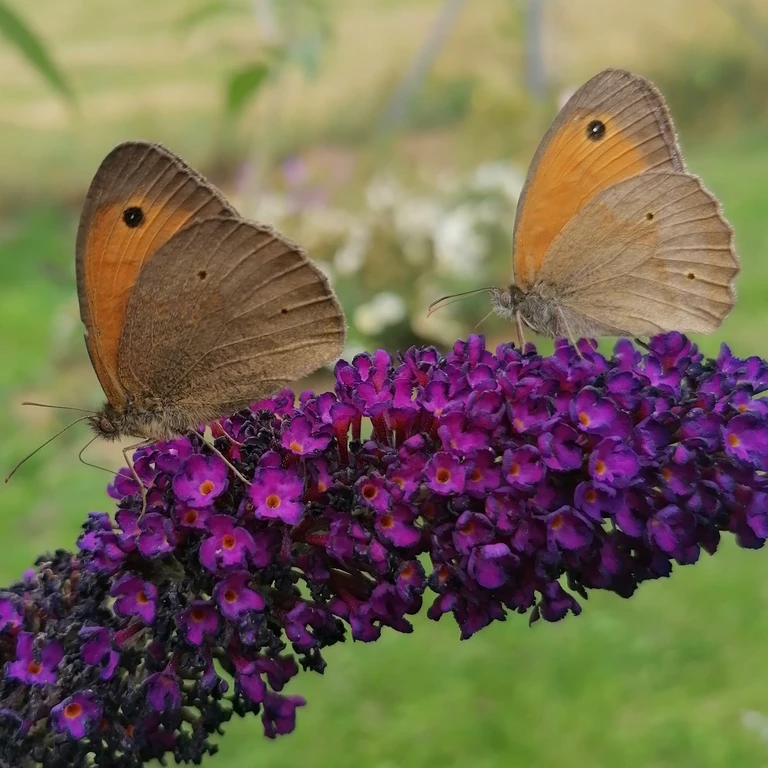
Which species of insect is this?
Maniola jurtina
